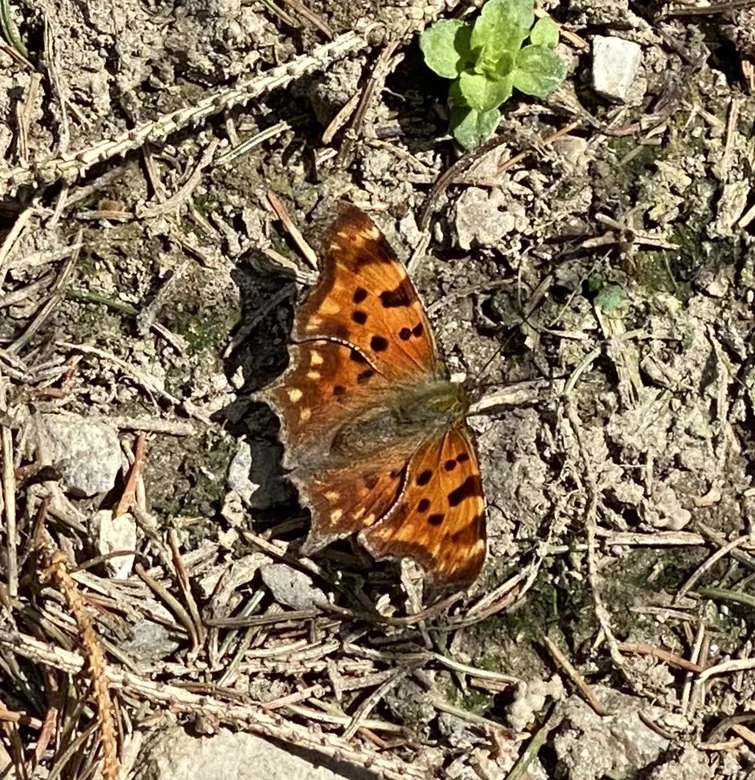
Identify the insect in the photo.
Polygonia c-album
